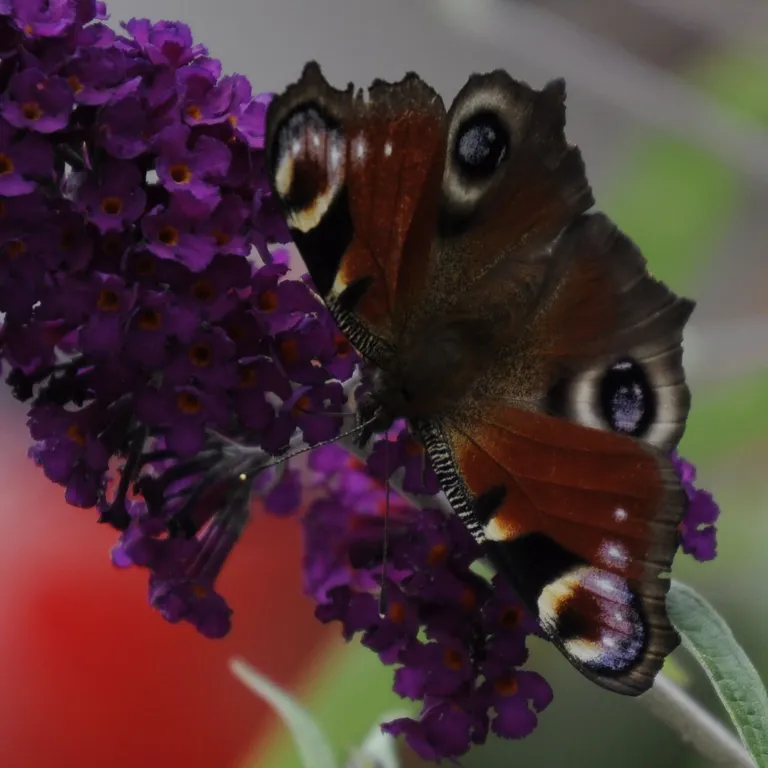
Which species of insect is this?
Aglais io
